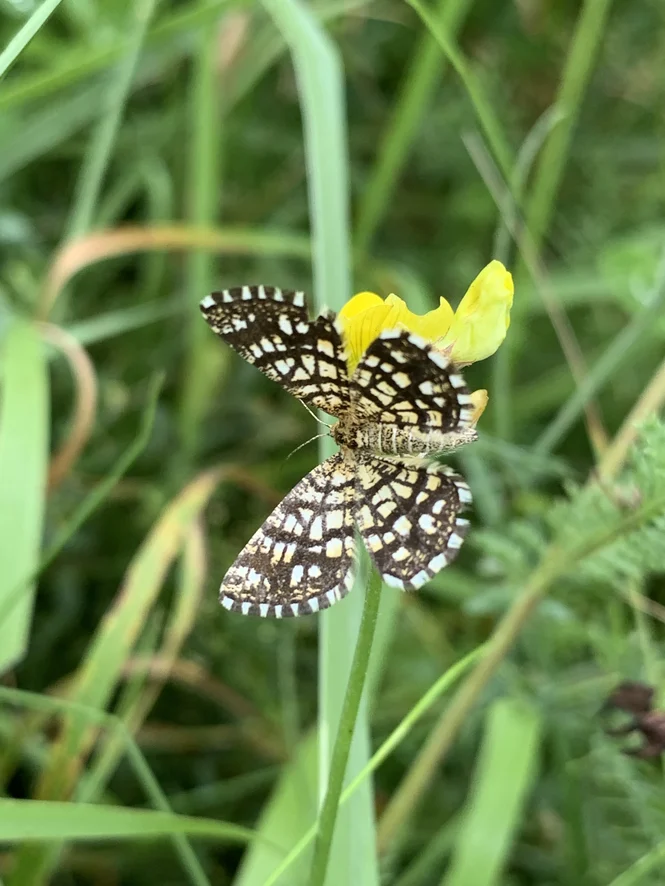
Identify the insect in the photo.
Chiasmia clathrata
